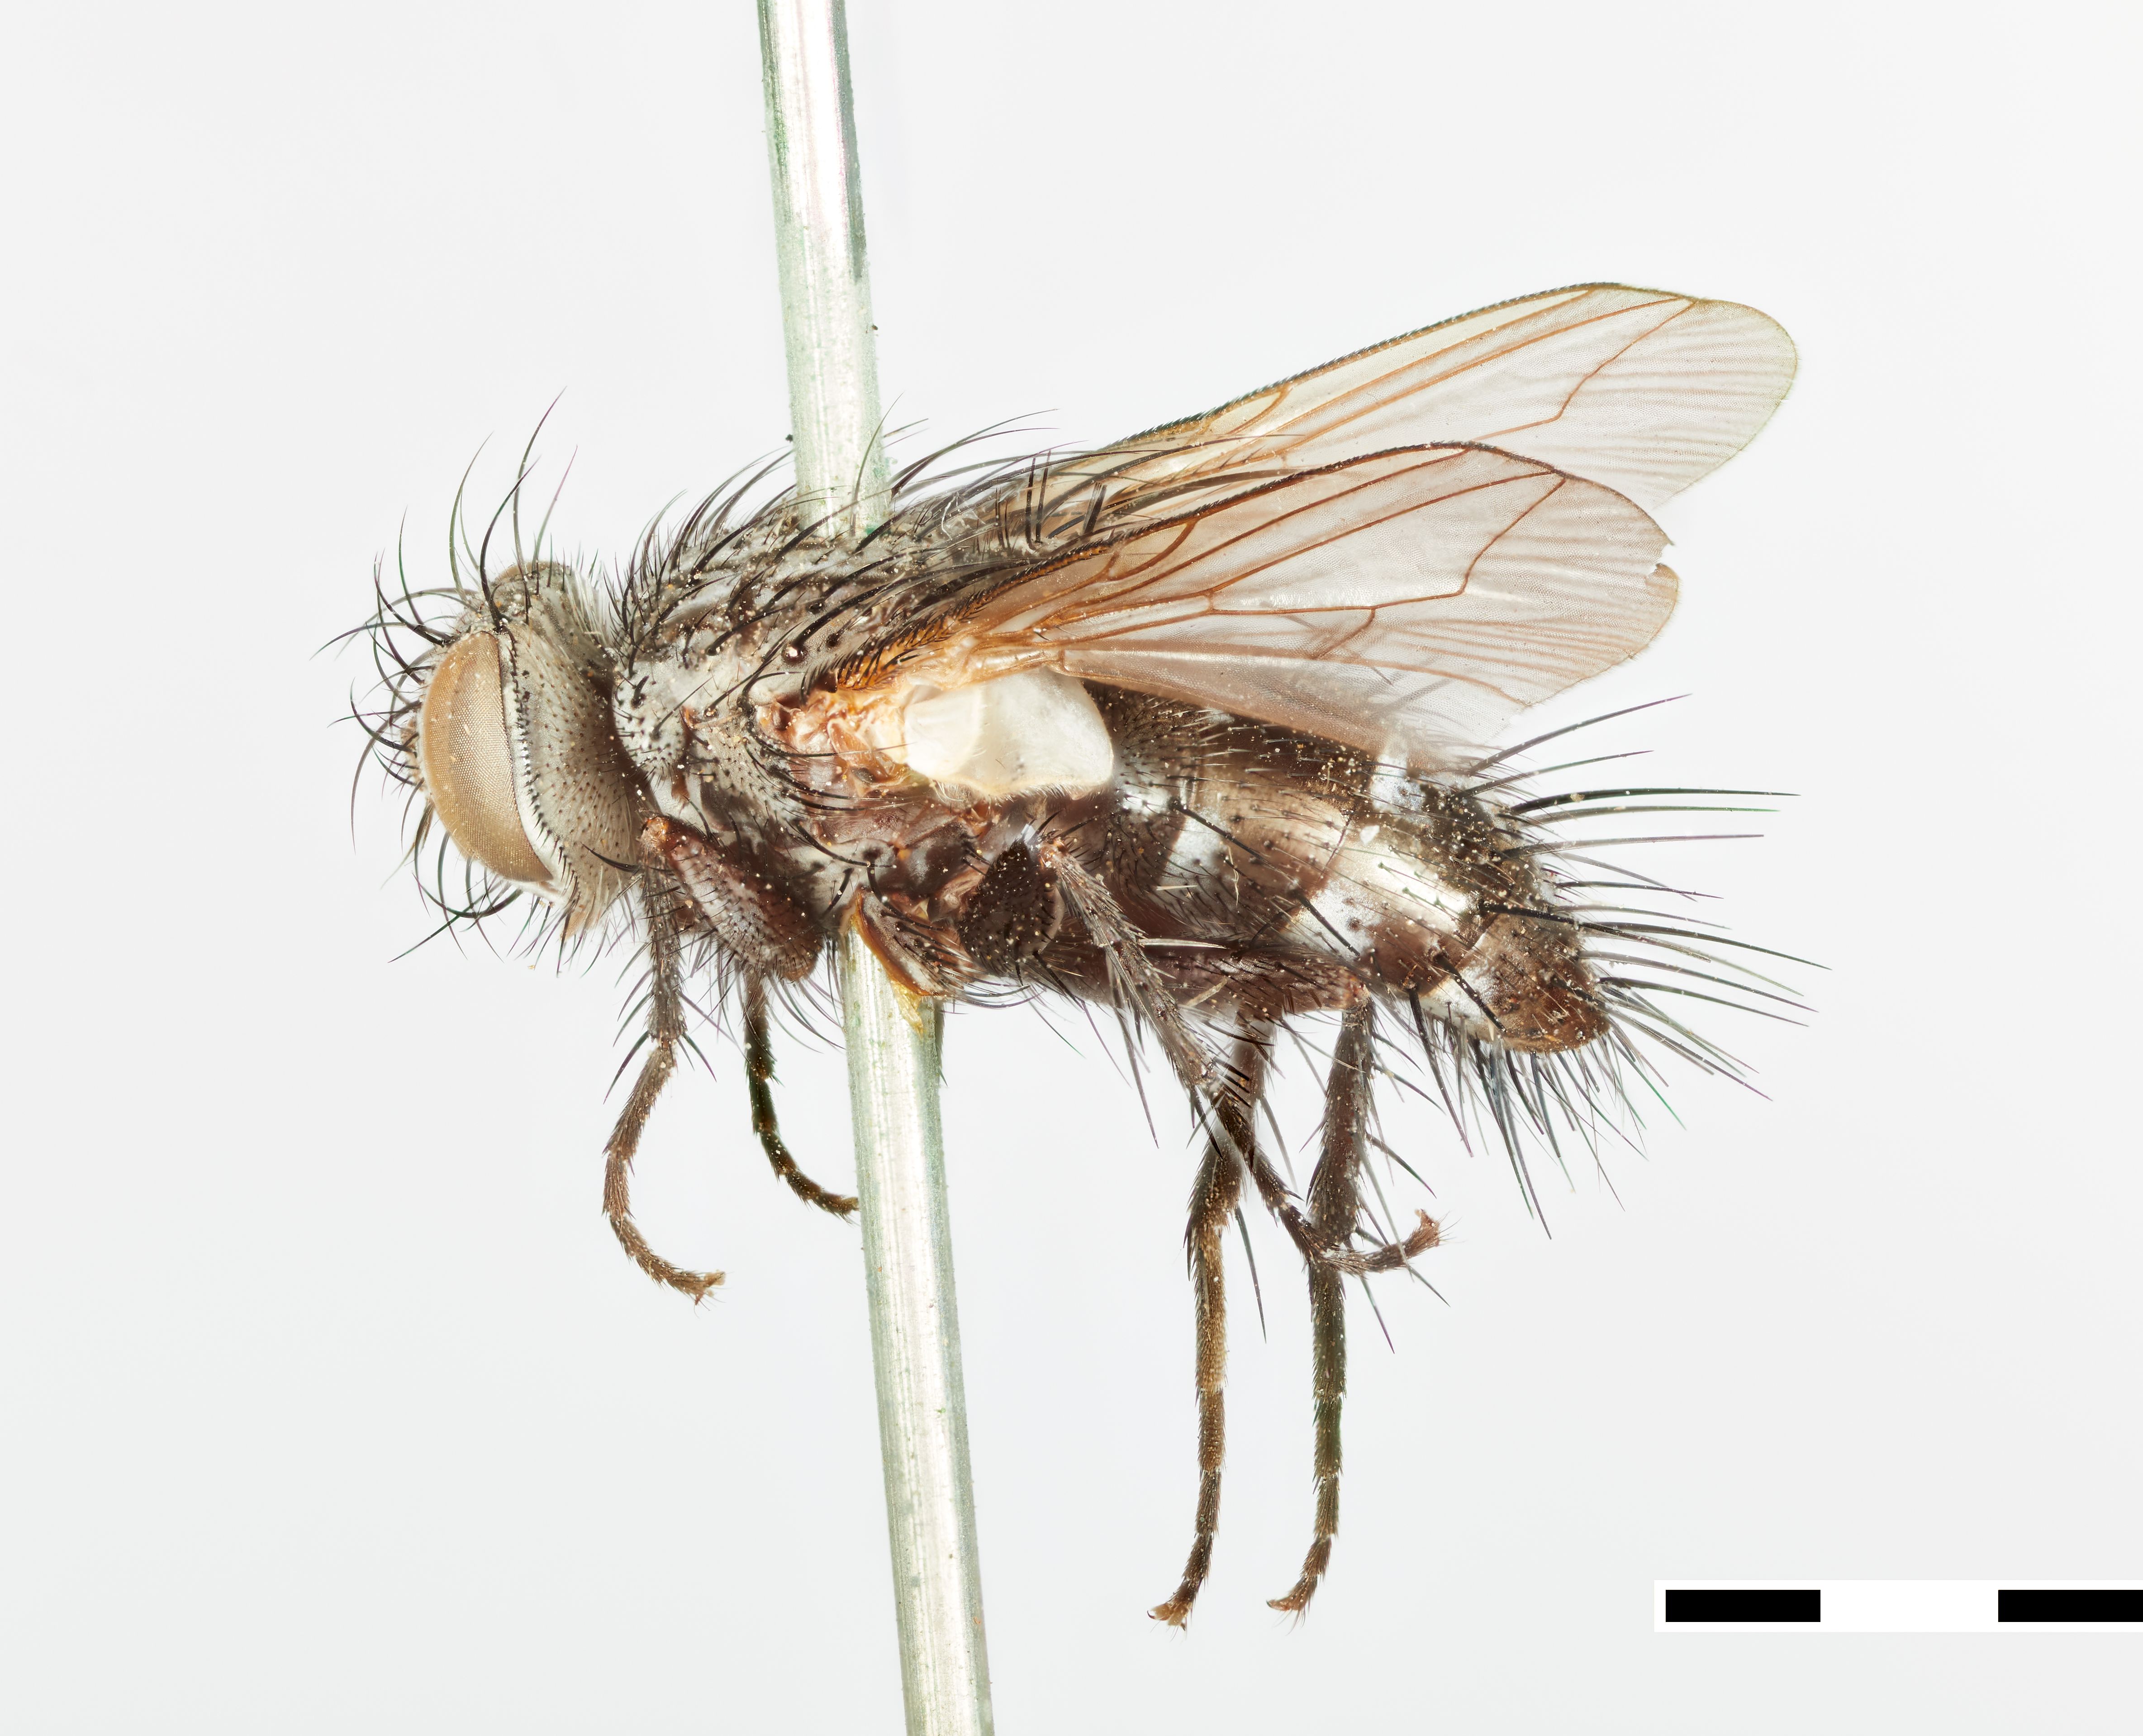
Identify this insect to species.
Cyrtophleba horrida
